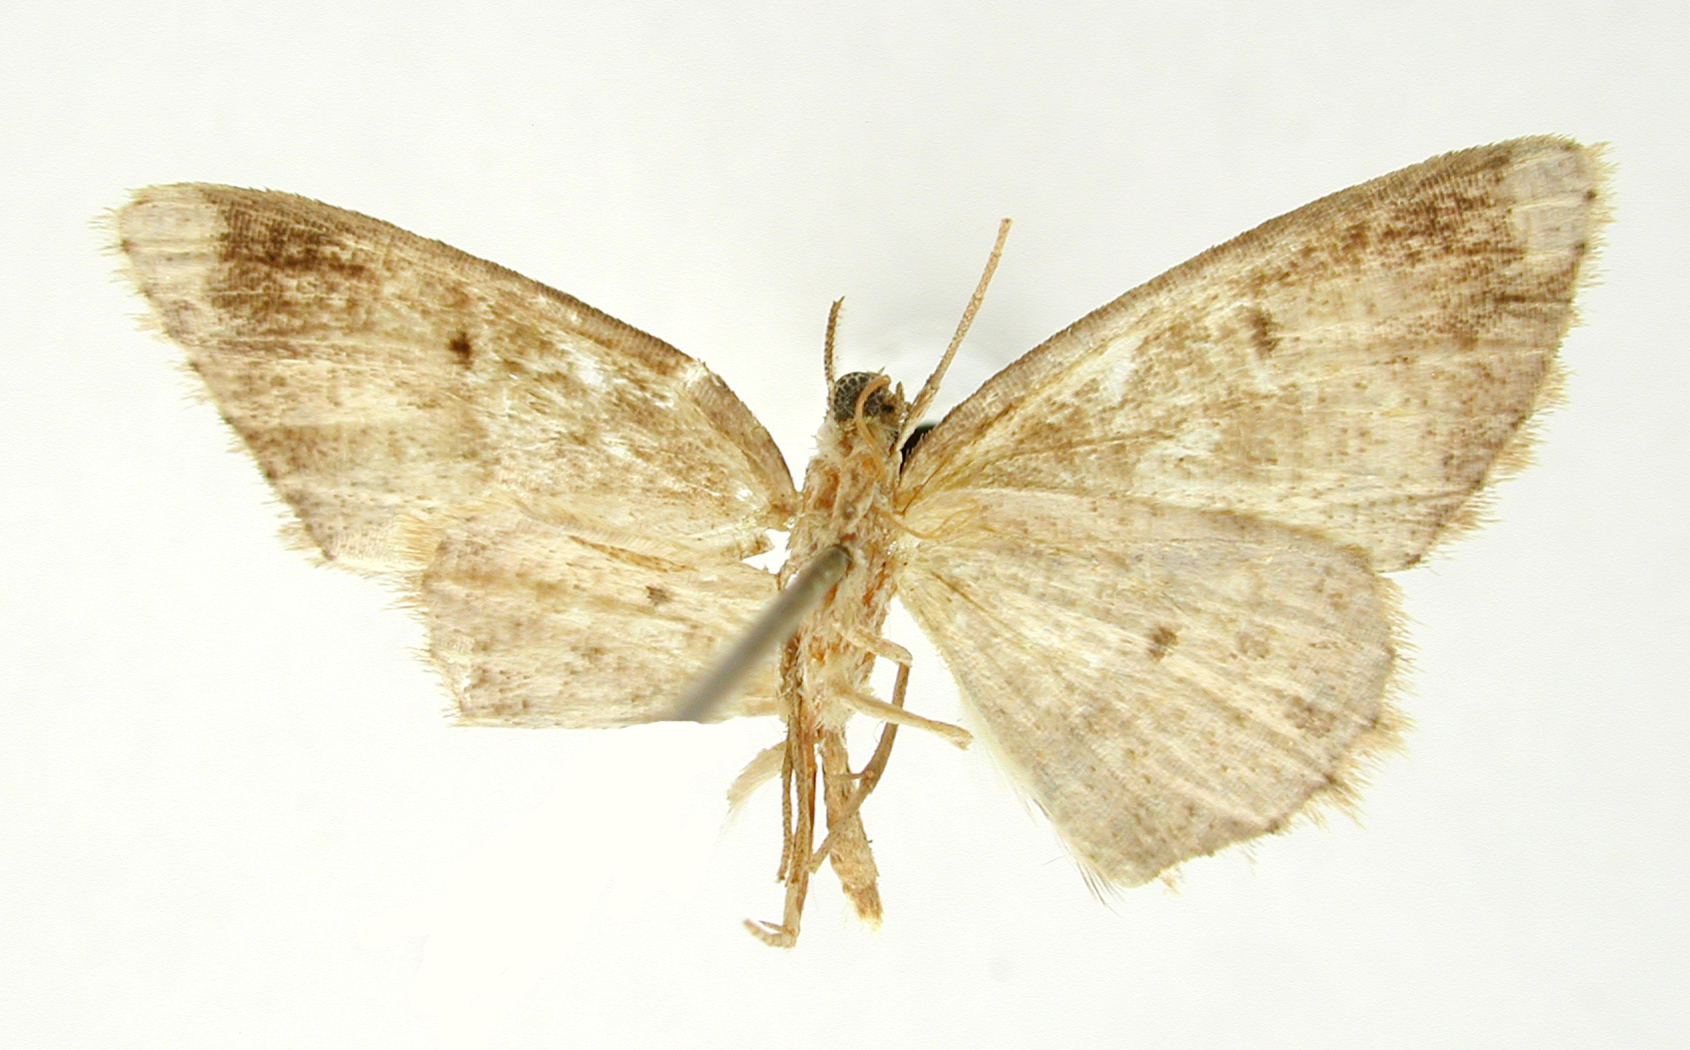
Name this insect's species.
Paracomistis fulvidula
